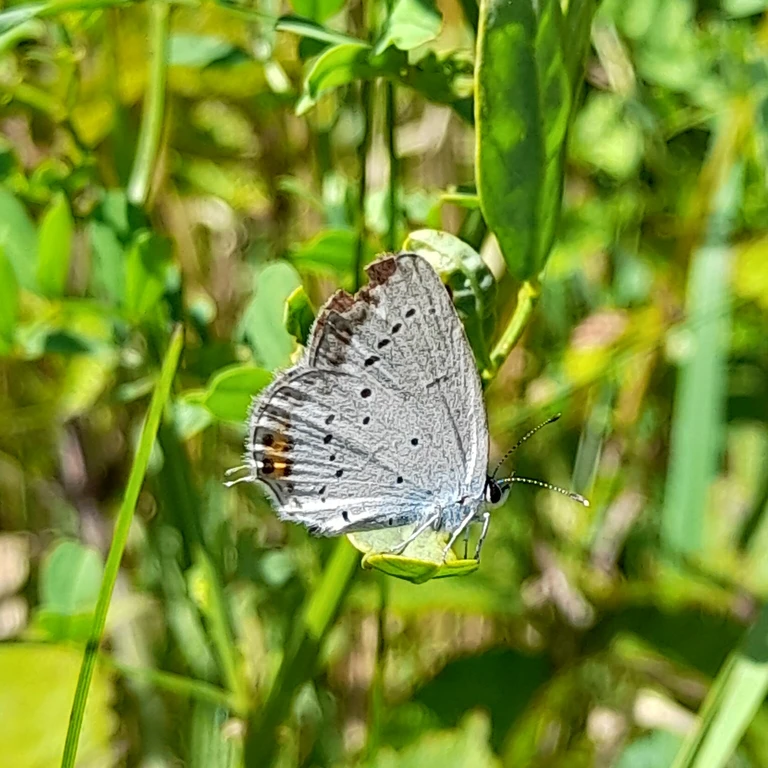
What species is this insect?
Cupido argiades (also Elkalyce argiades)
